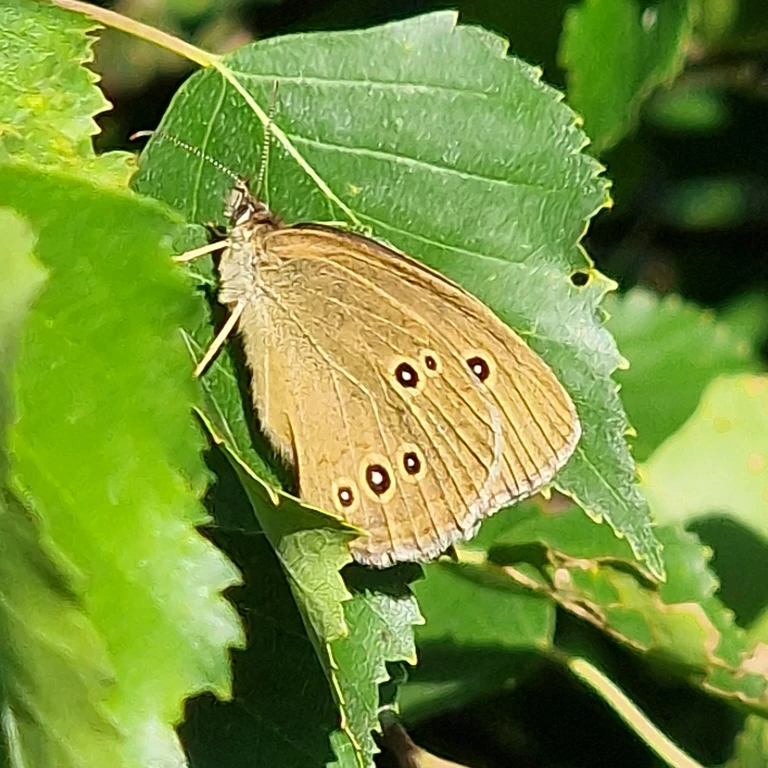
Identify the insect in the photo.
Aphantopus hyperantus
